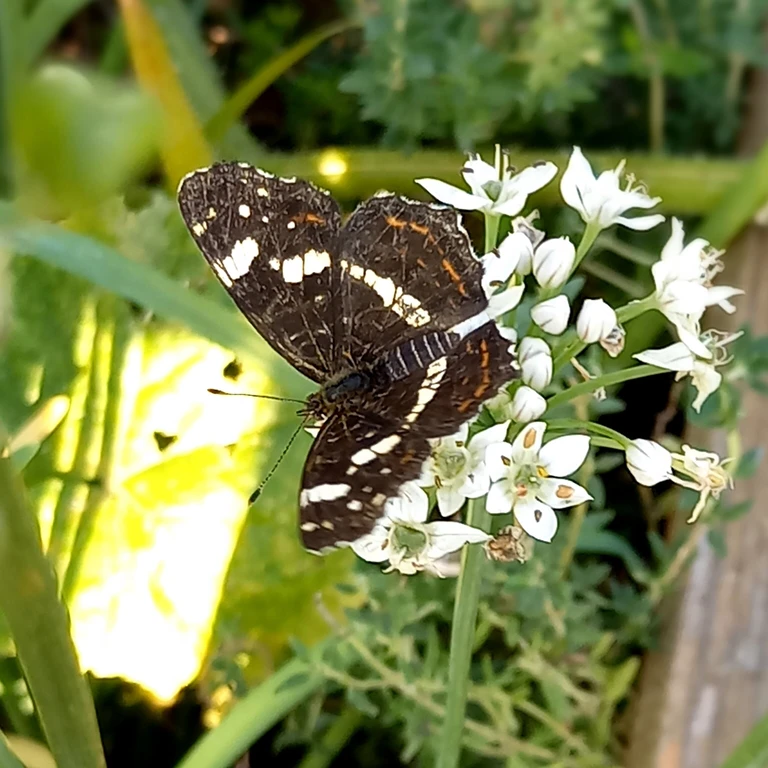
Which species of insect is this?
Araschnia levana
